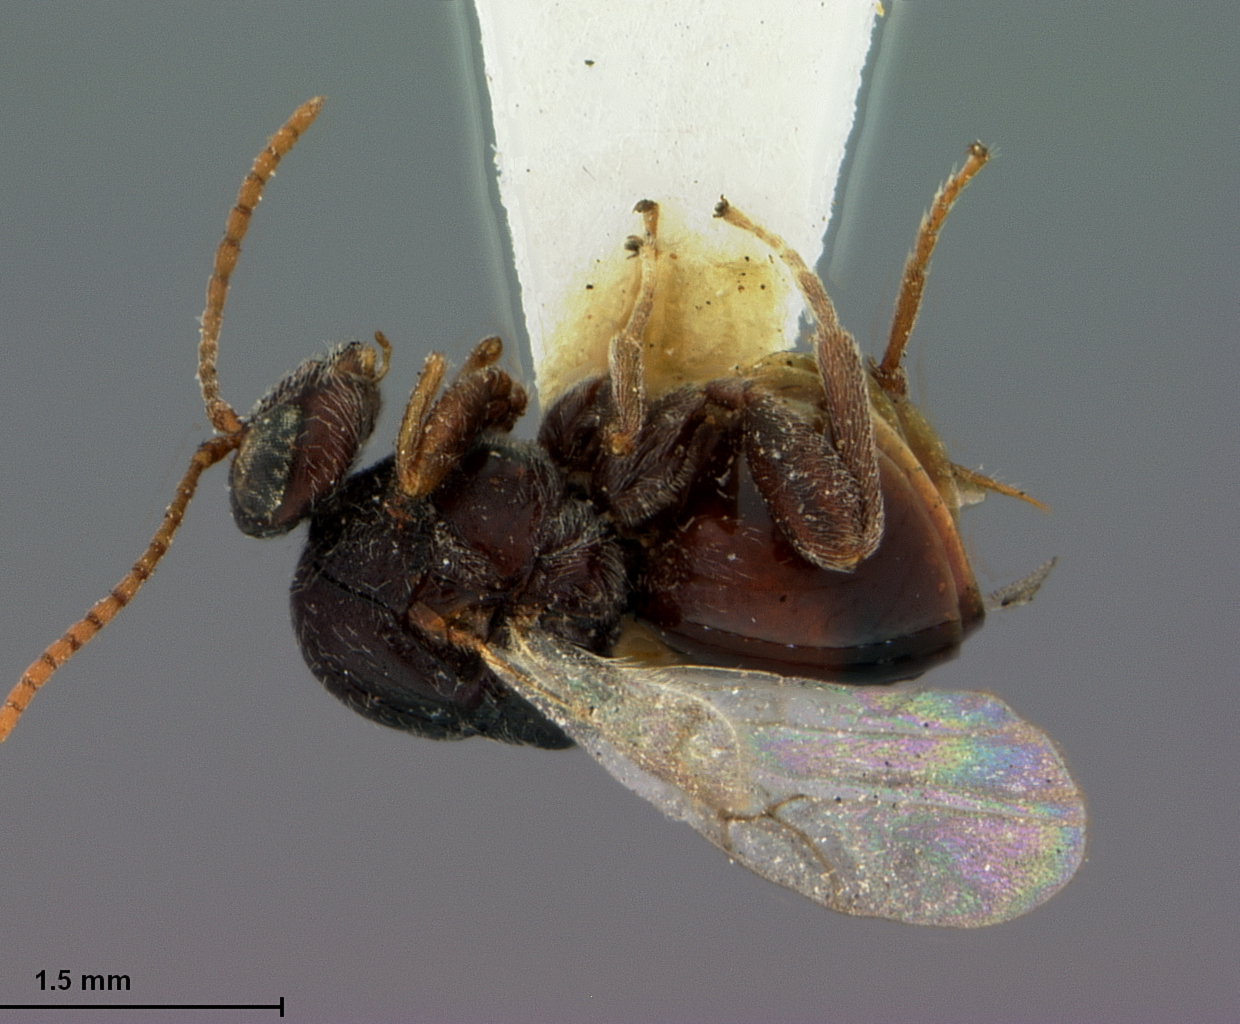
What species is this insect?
Andricus tubalis
